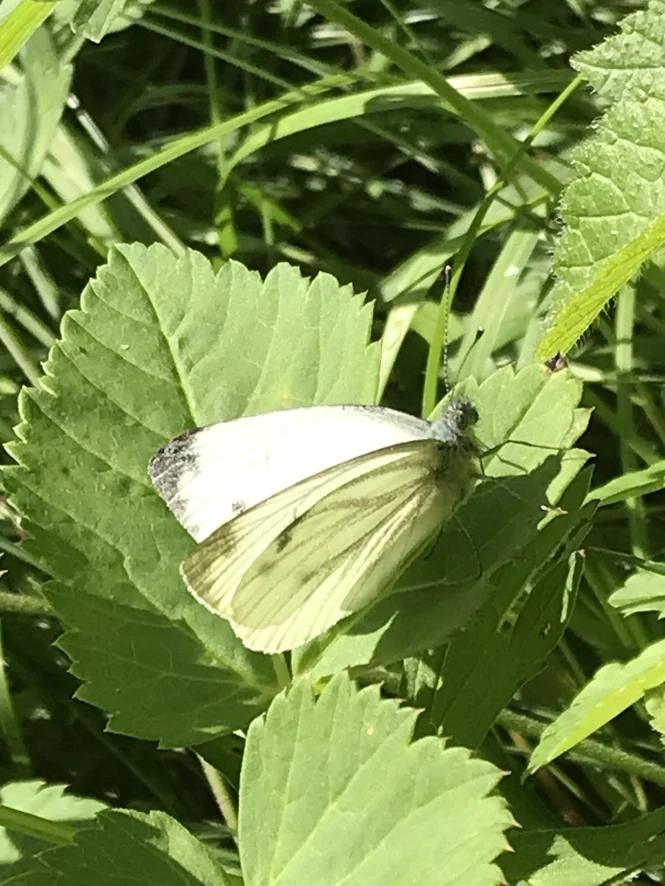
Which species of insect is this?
Pieris napi
